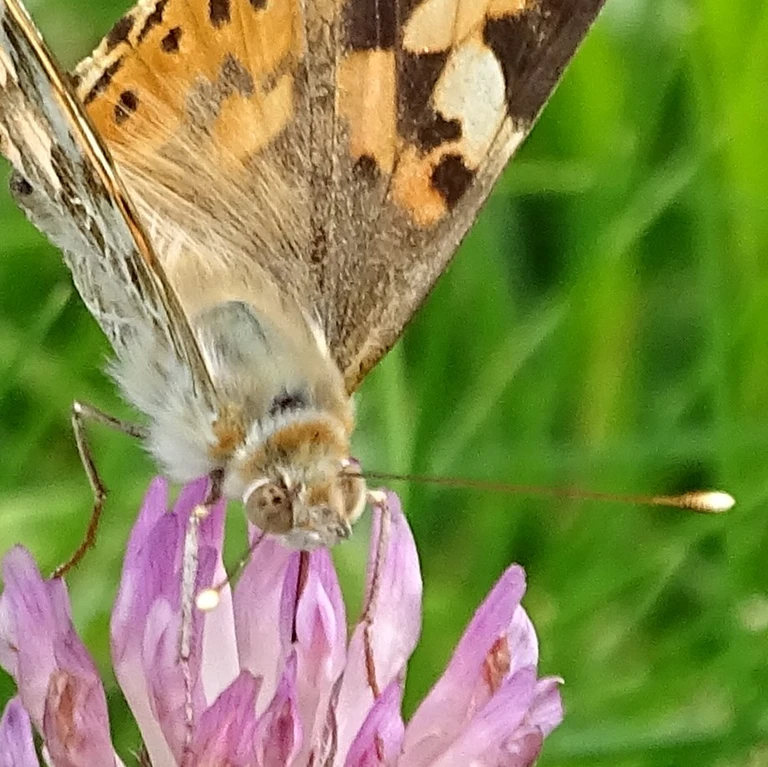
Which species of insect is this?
Vanessa cardui
